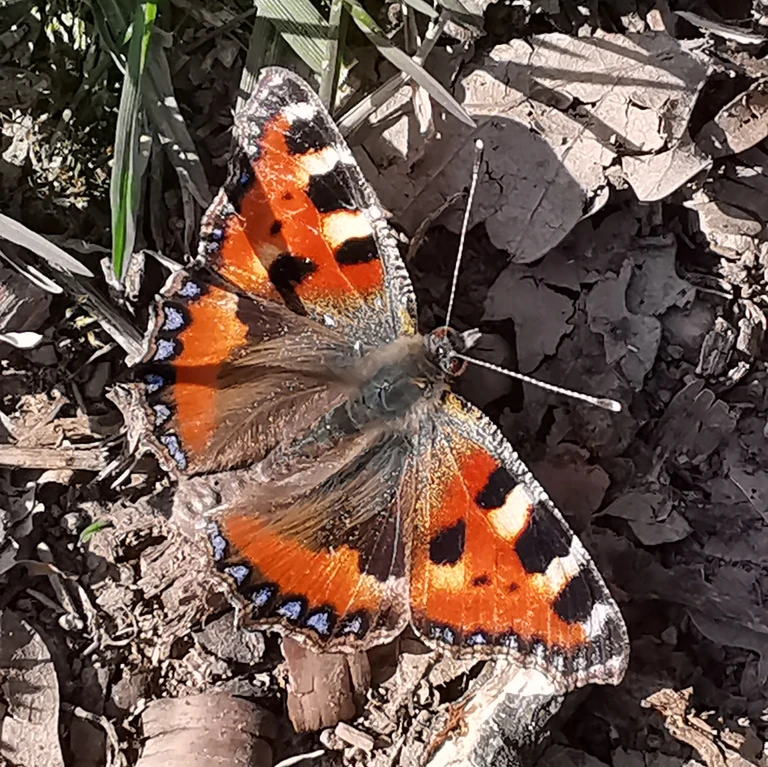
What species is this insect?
Aglais urticae
